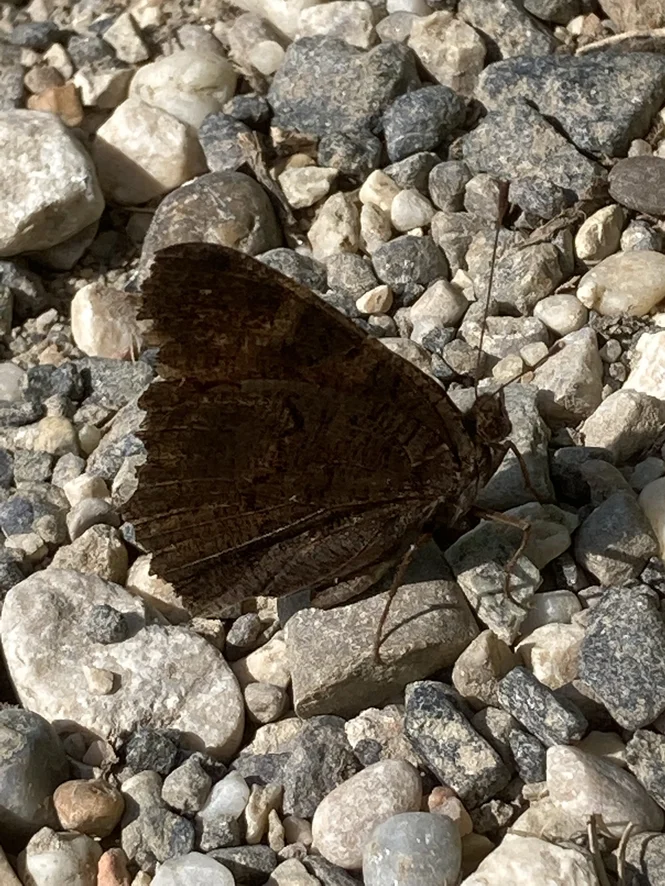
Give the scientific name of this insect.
Aglais io
